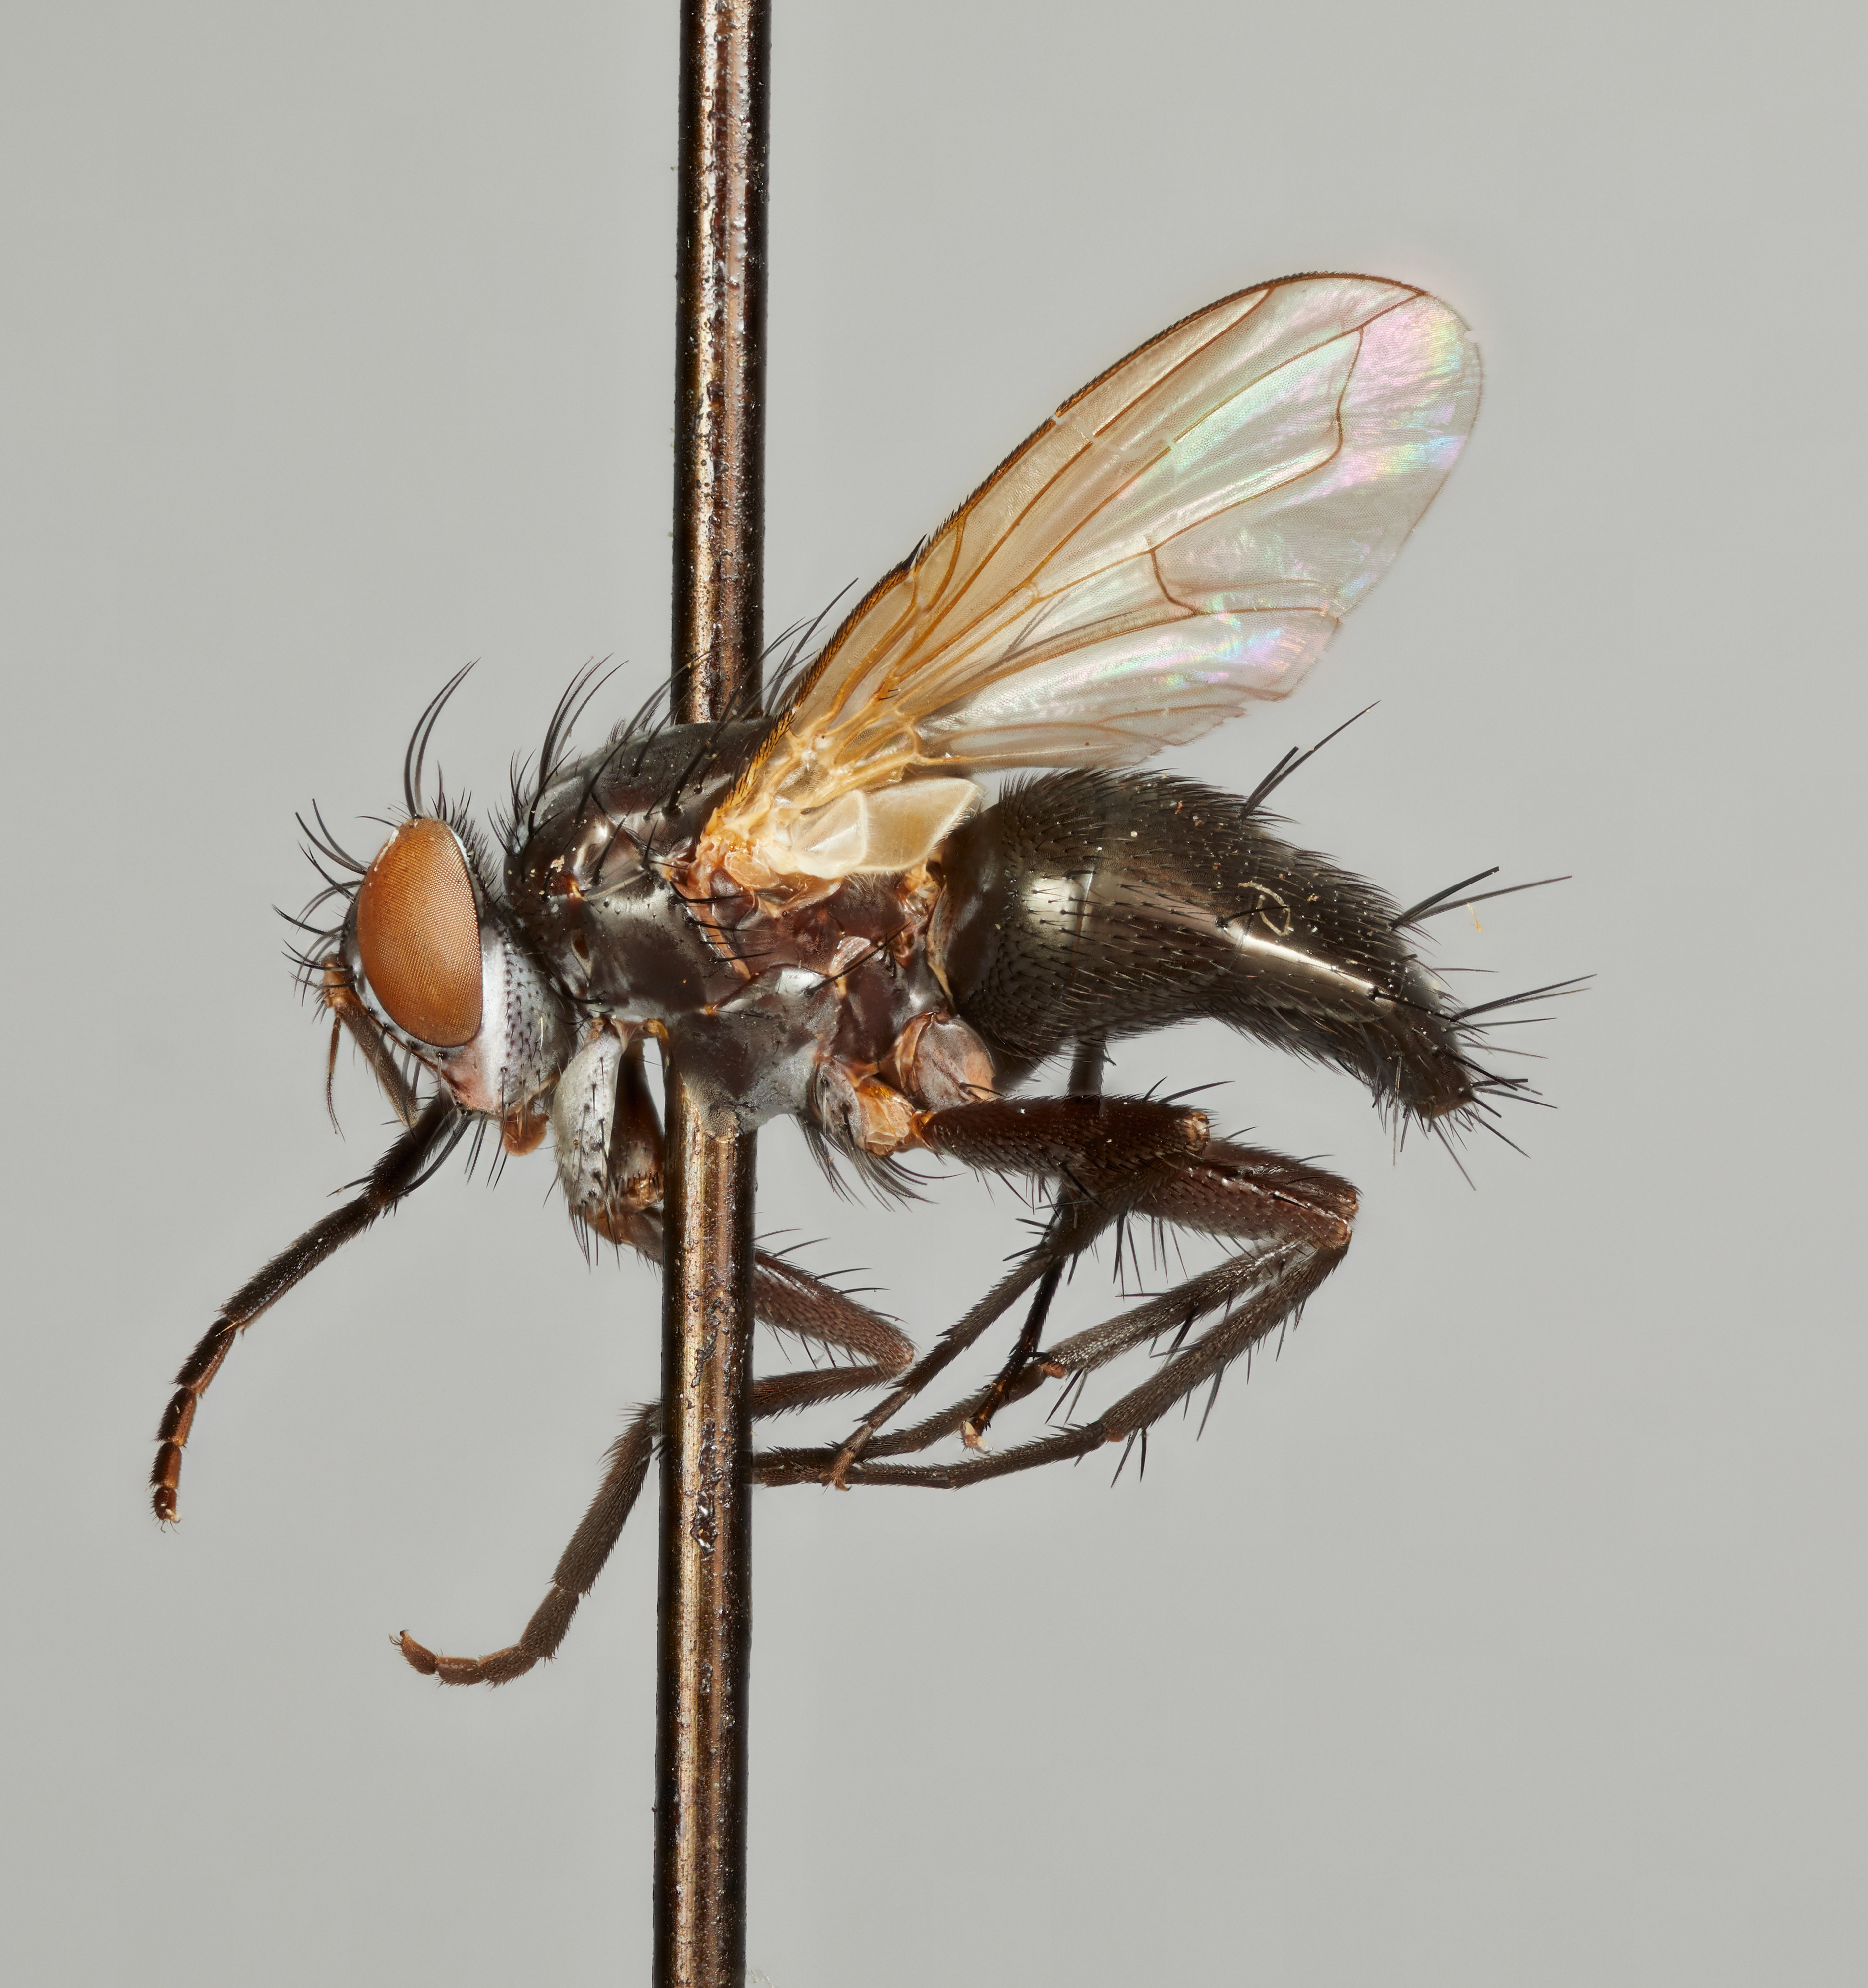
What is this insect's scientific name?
Metallicomintho abdominalis
